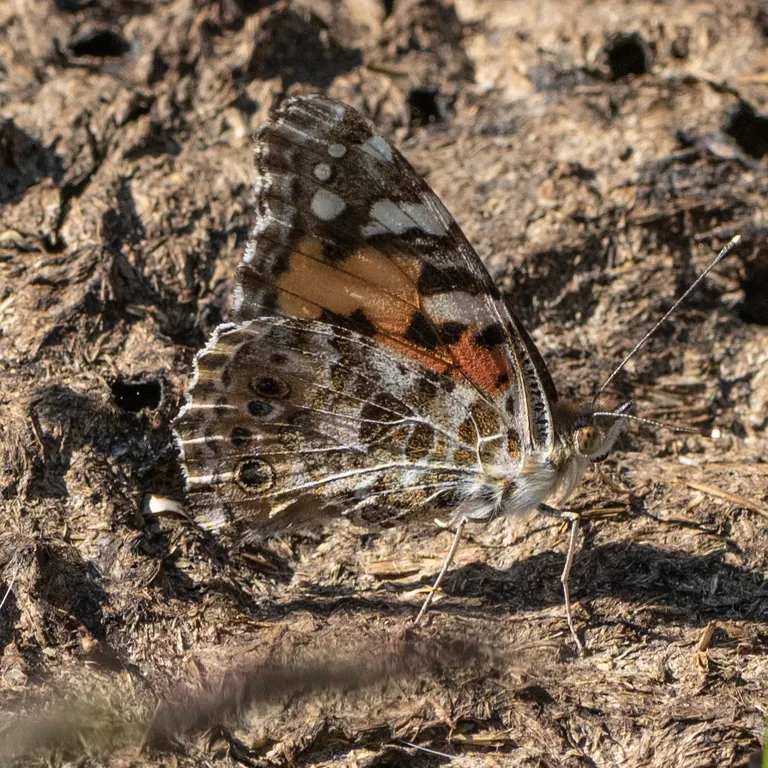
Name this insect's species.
Vanessa cardui
